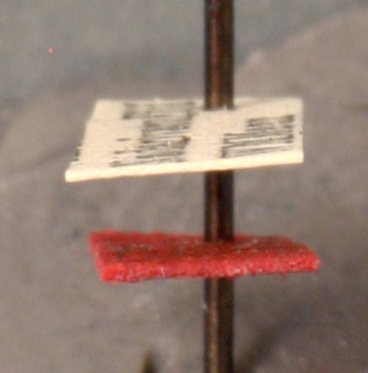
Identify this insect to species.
Pheidole onifera
